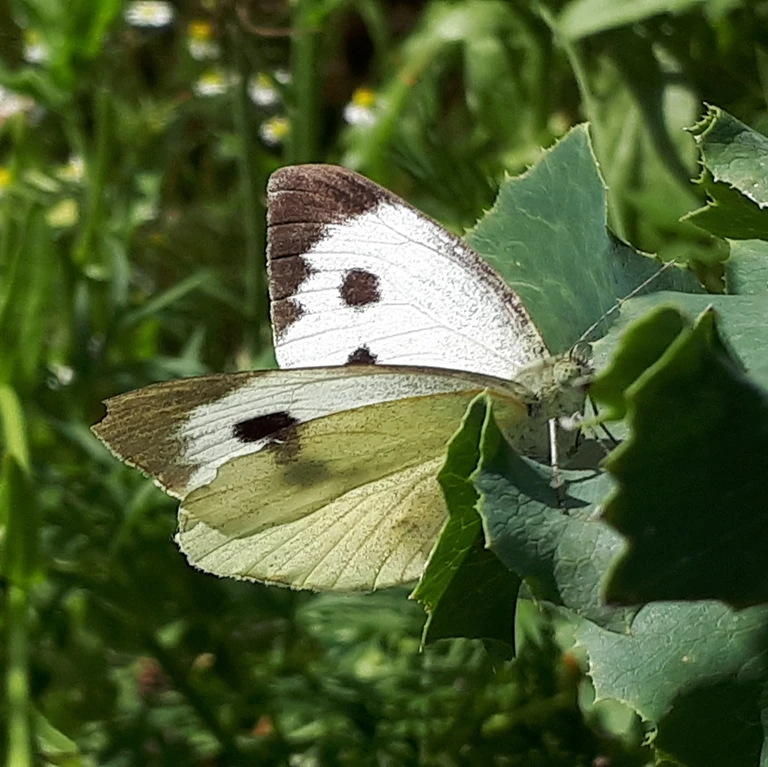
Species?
Pieris brassicae
